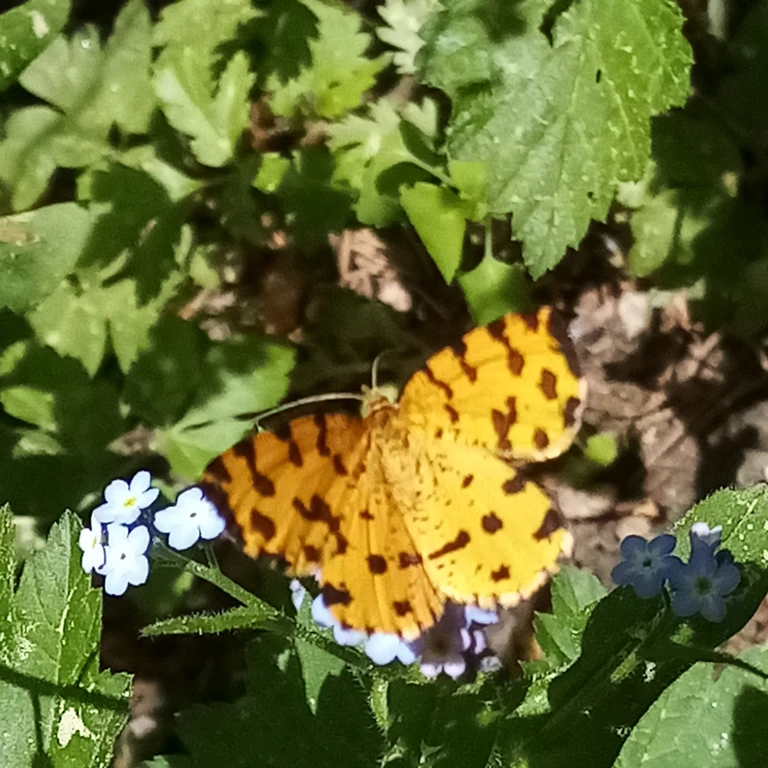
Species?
Pseudopanthera macularia
